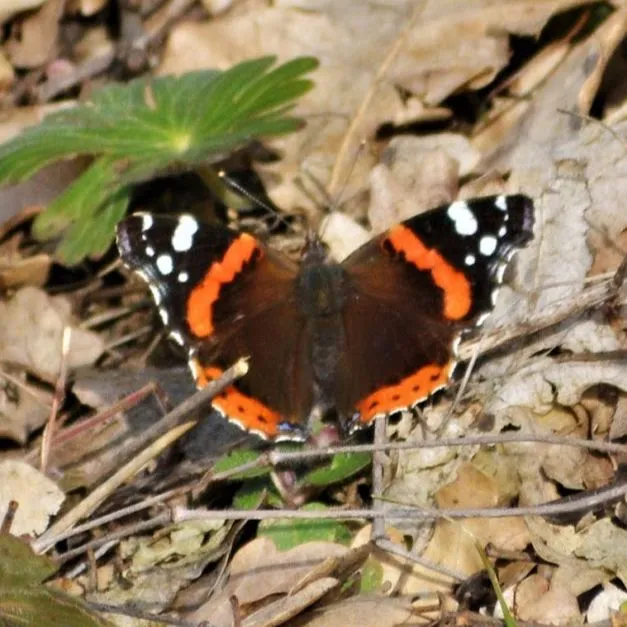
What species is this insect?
Vanessa atalanta
